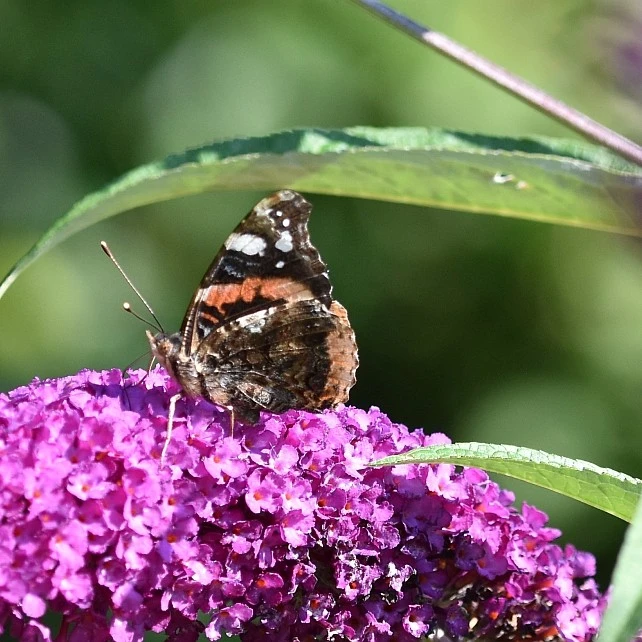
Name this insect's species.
Vanessa atalanta
